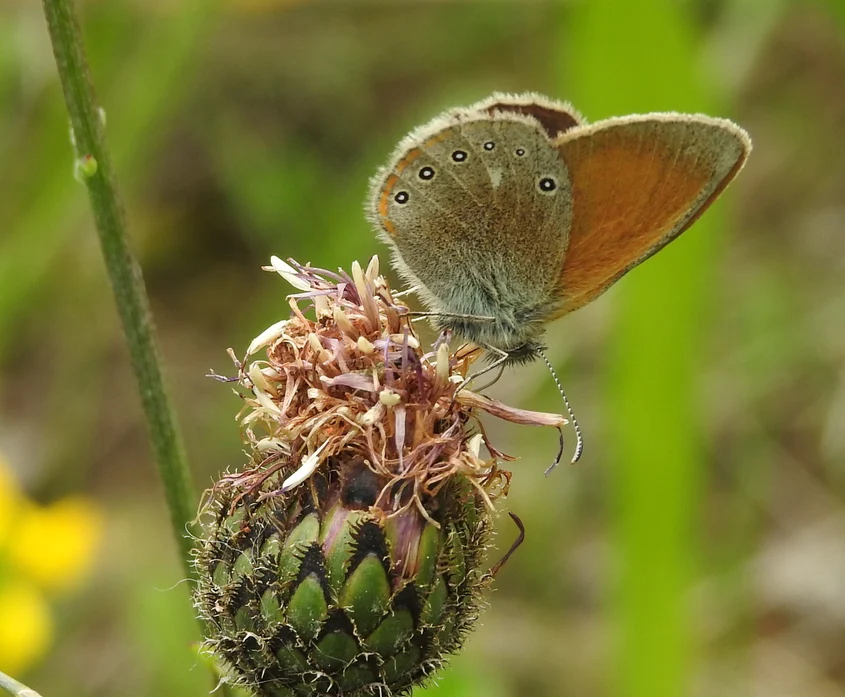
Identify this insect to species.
Coenonympha glycerion (also Coenonympha iphis)
